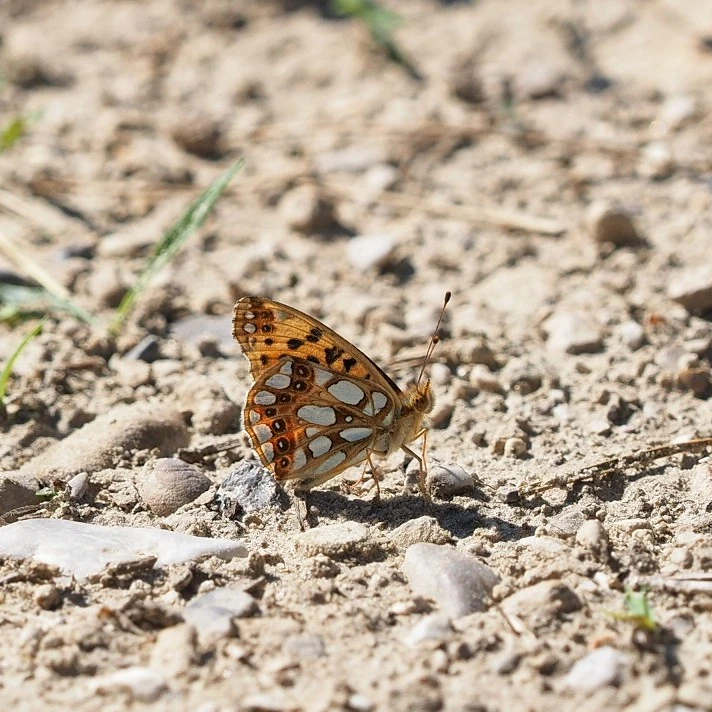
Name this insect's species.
Issoria lathonia
